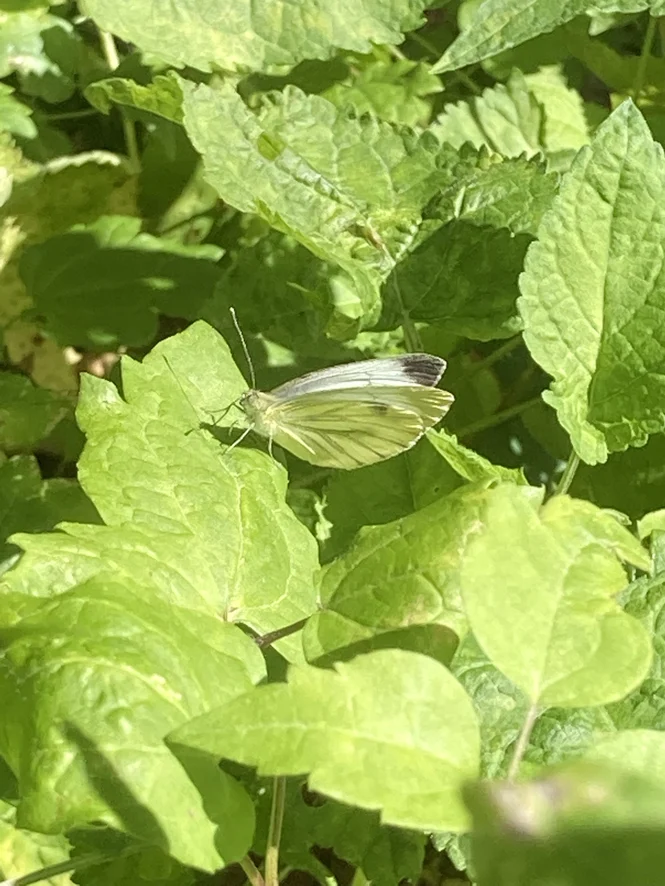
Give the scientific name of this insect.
Pieris napi
